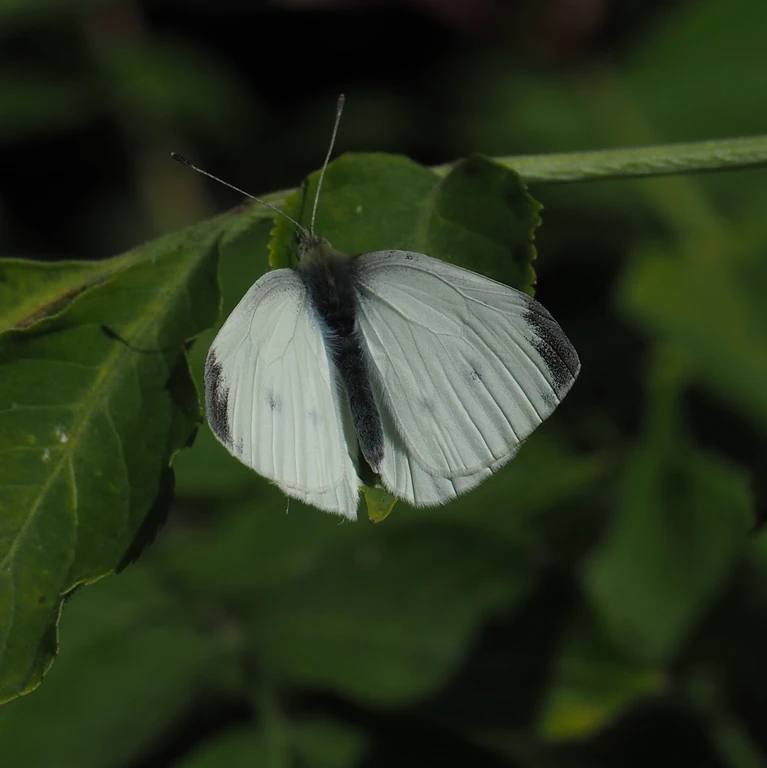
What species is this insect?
Pieris rapae
